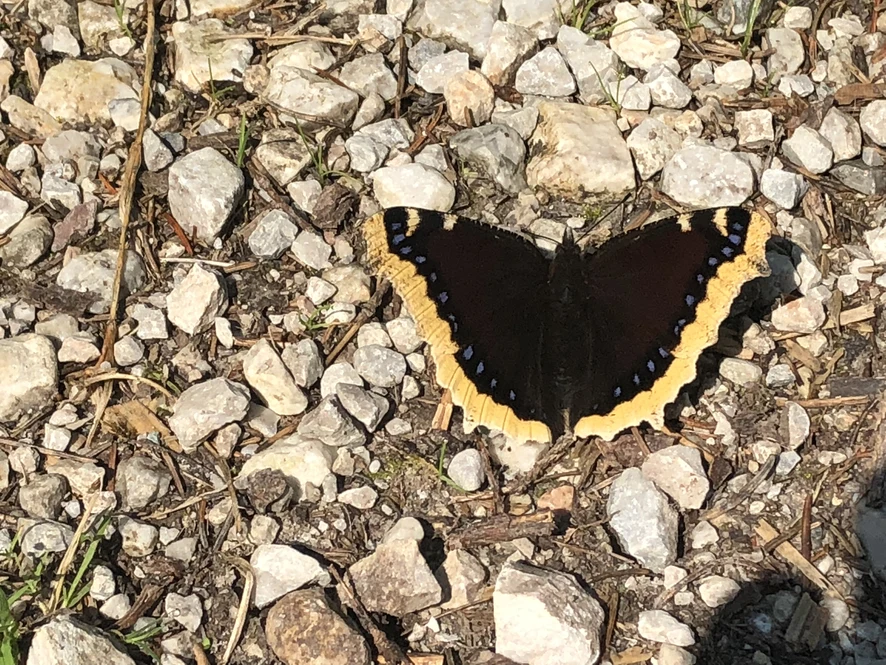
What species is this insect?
Nymphalis antiopa
